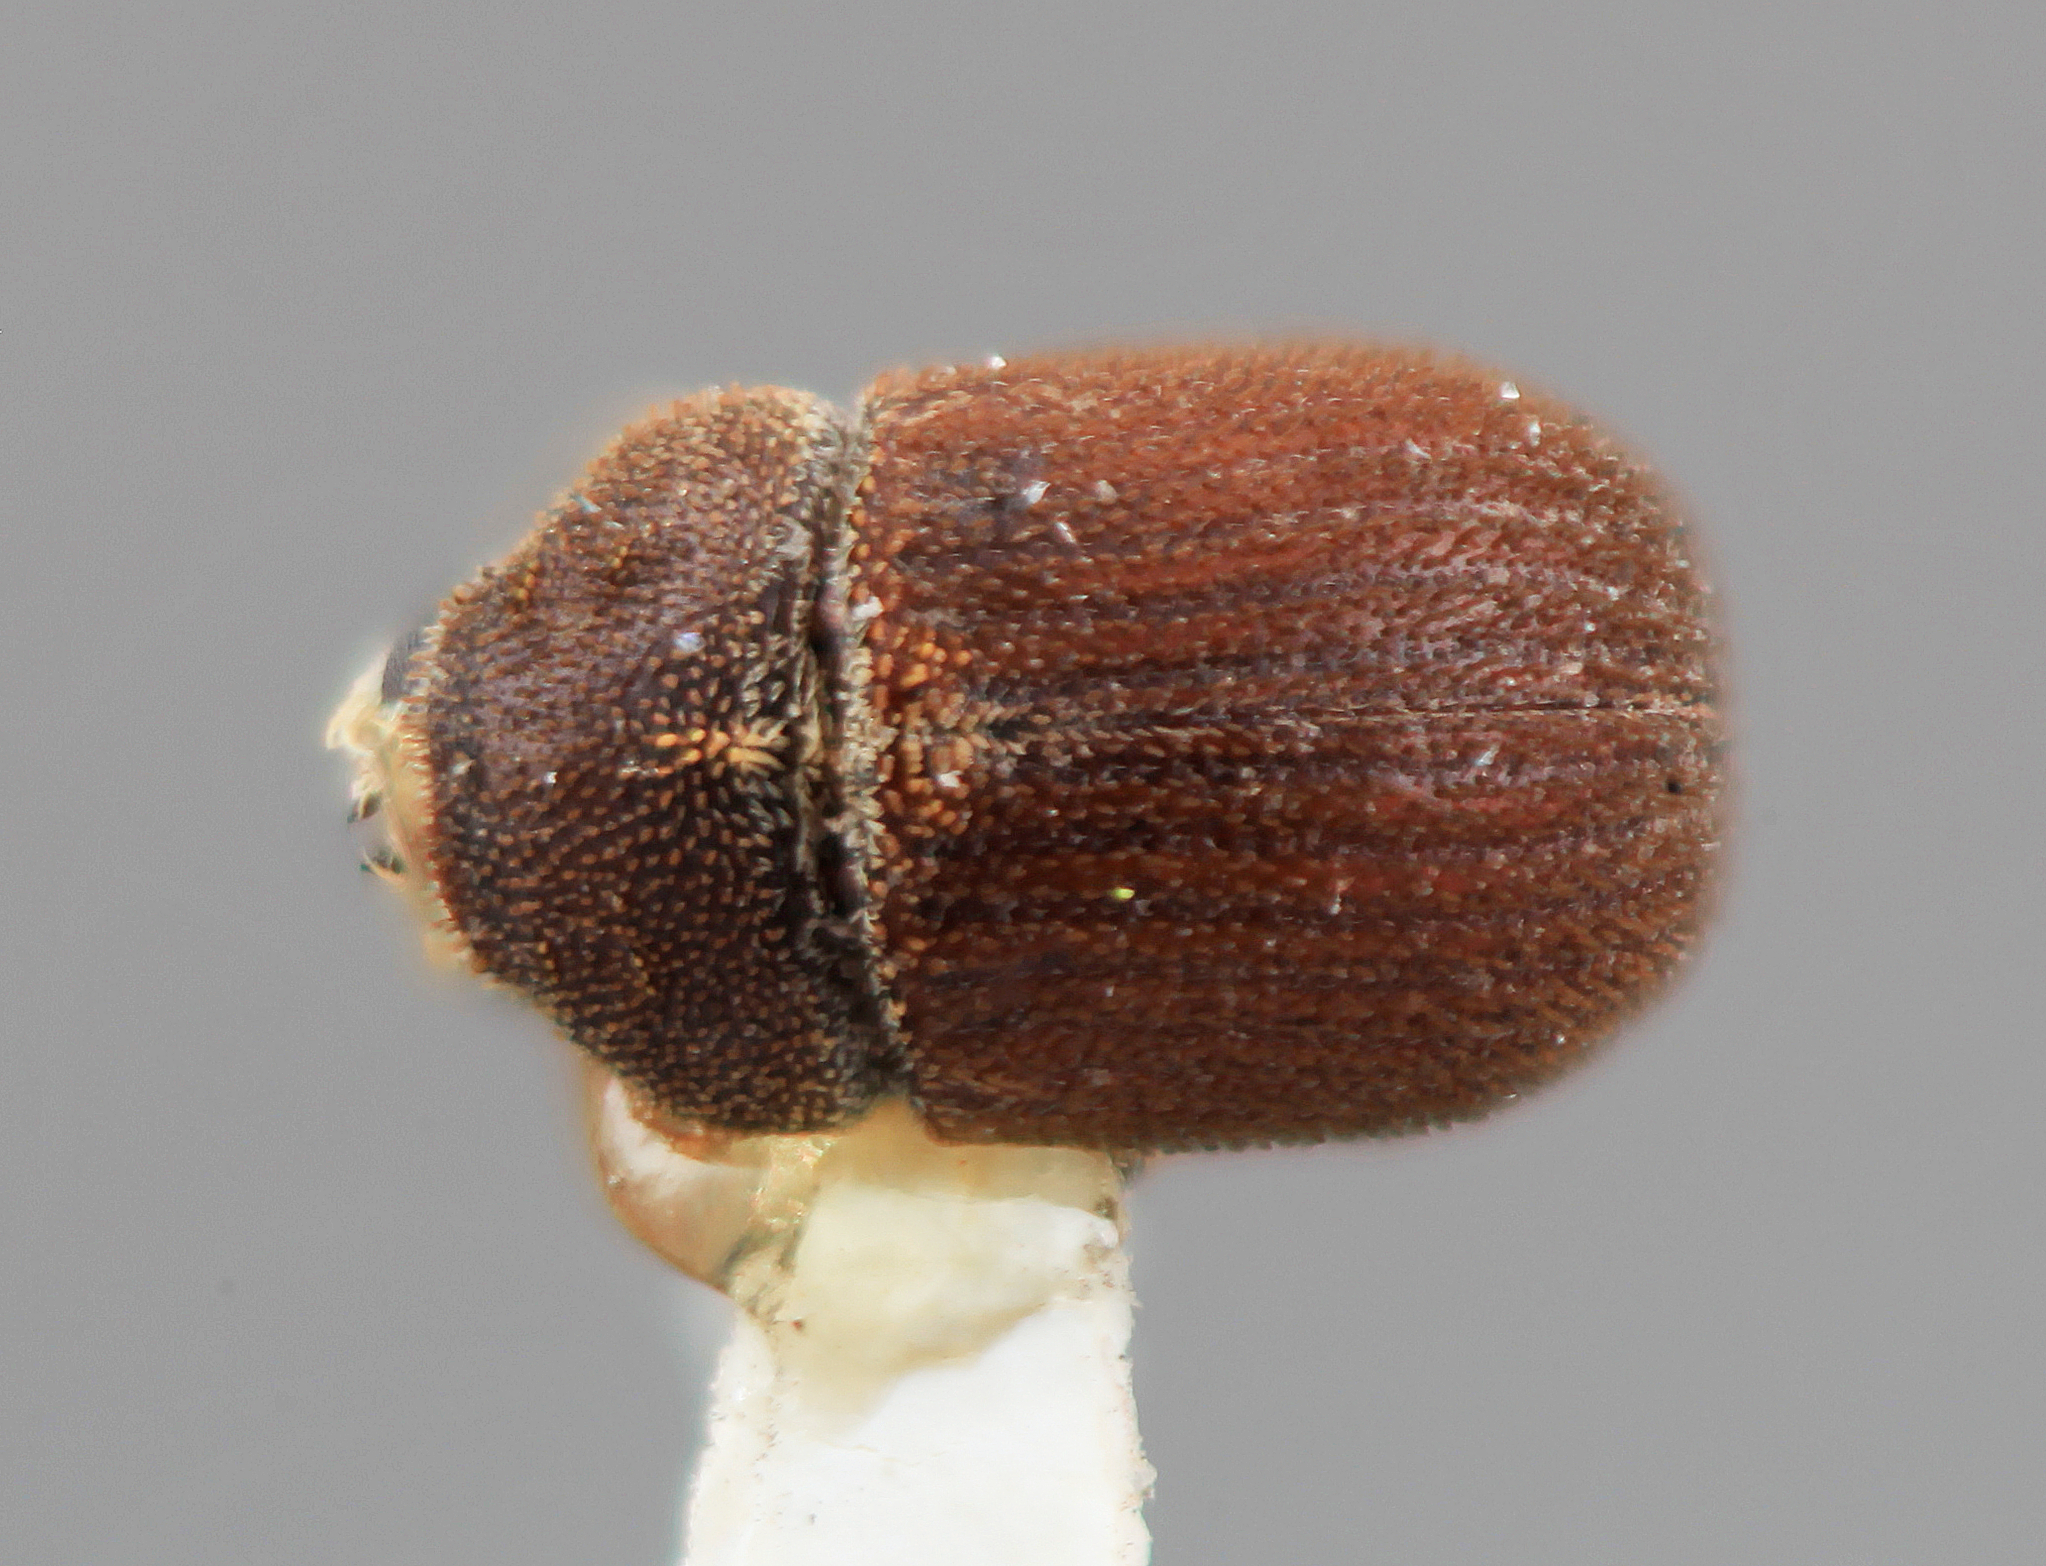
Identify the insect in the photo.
Chaetophloeus struthanthi
